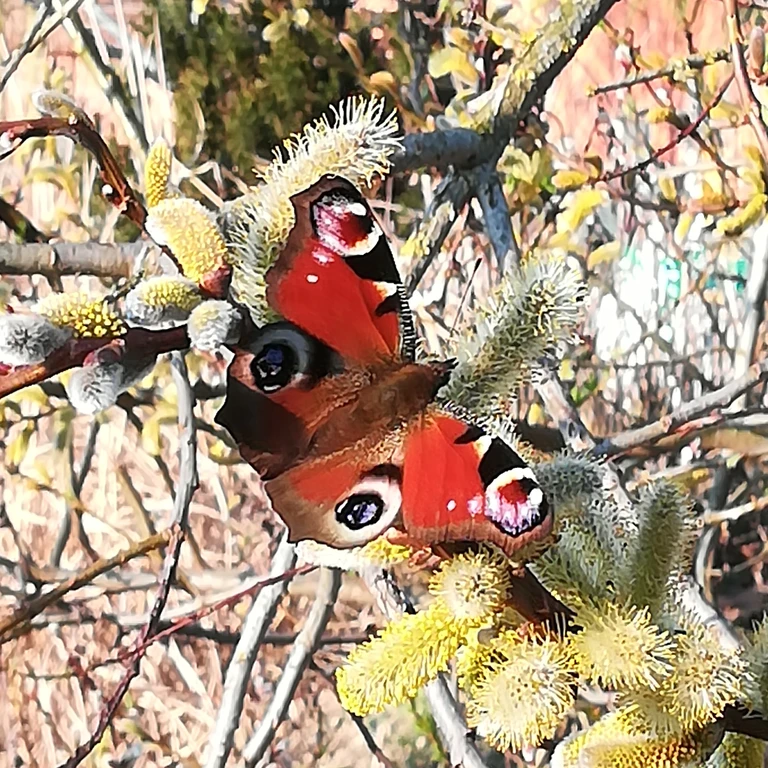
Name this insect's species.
Aglais io
